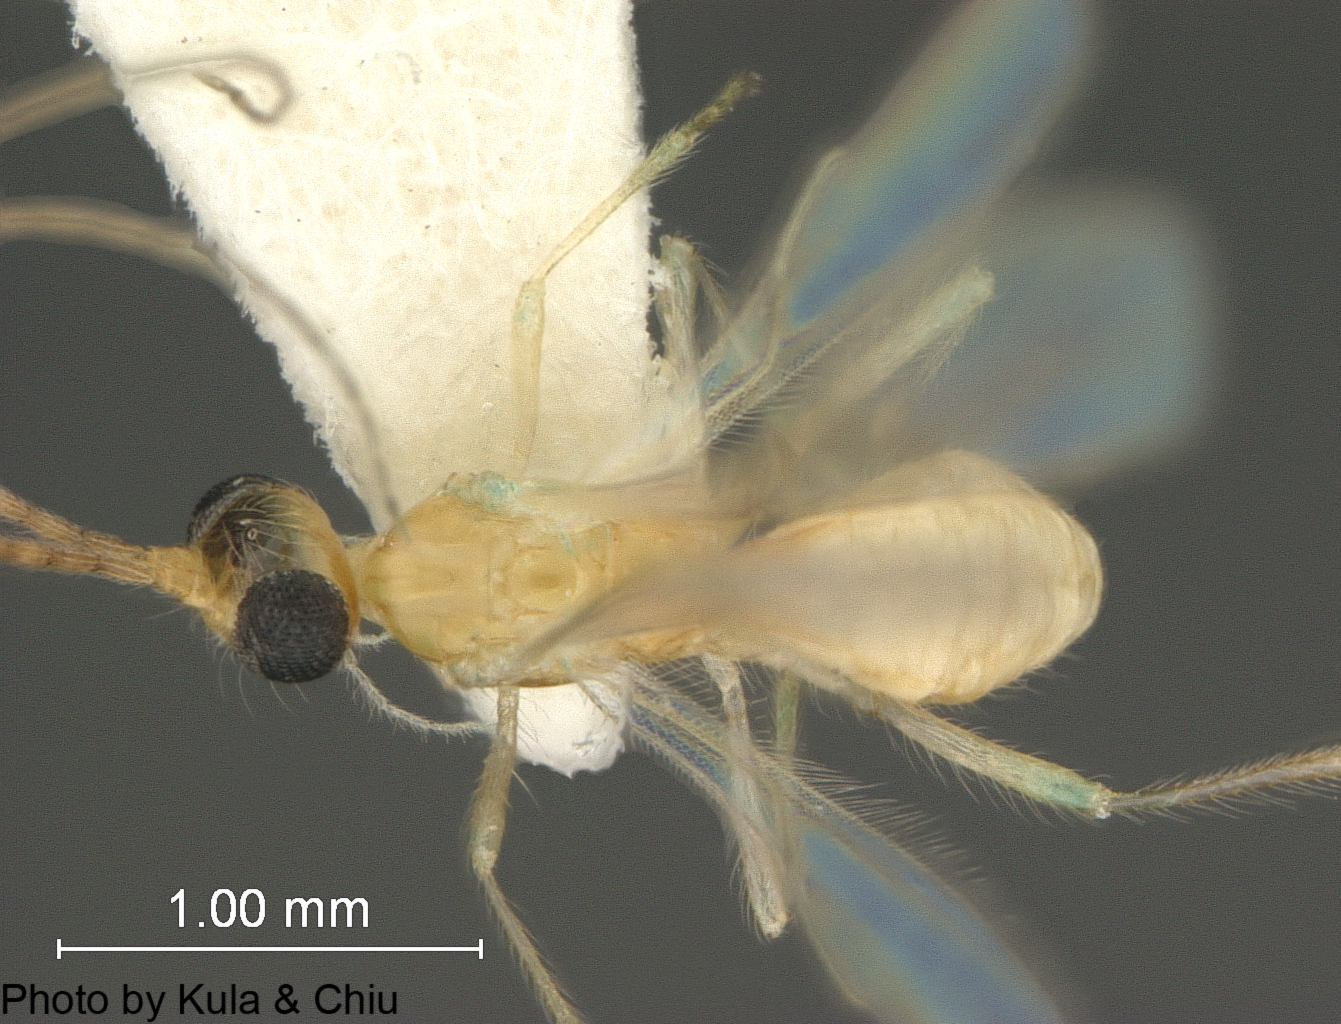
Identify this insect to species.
Allobracon leguminis
